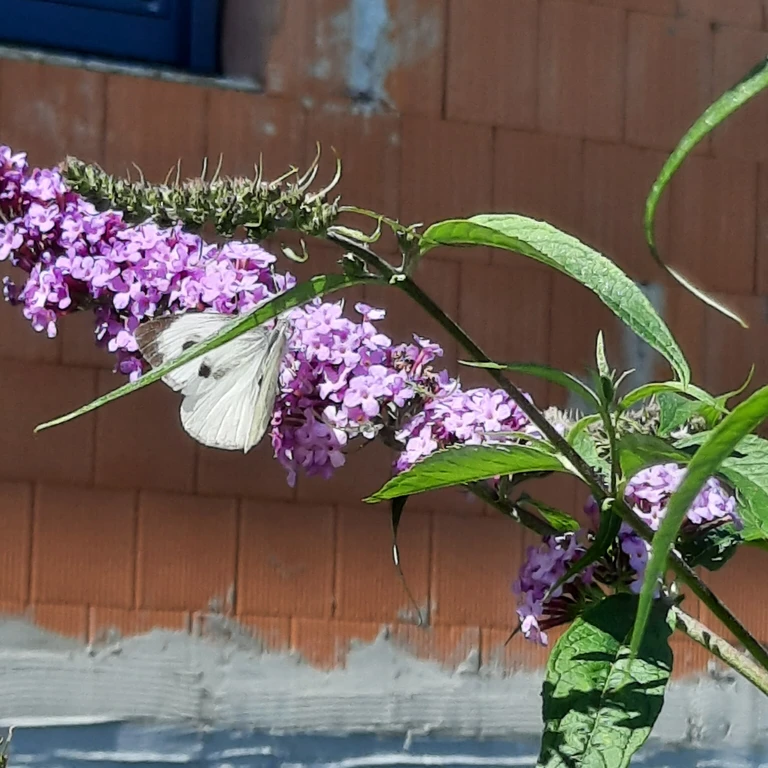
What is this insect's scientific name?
Pieris brassicae
